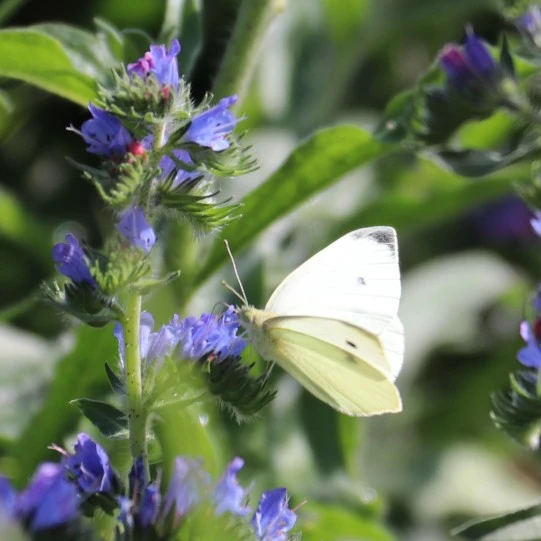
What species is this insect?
Pieris rapae
